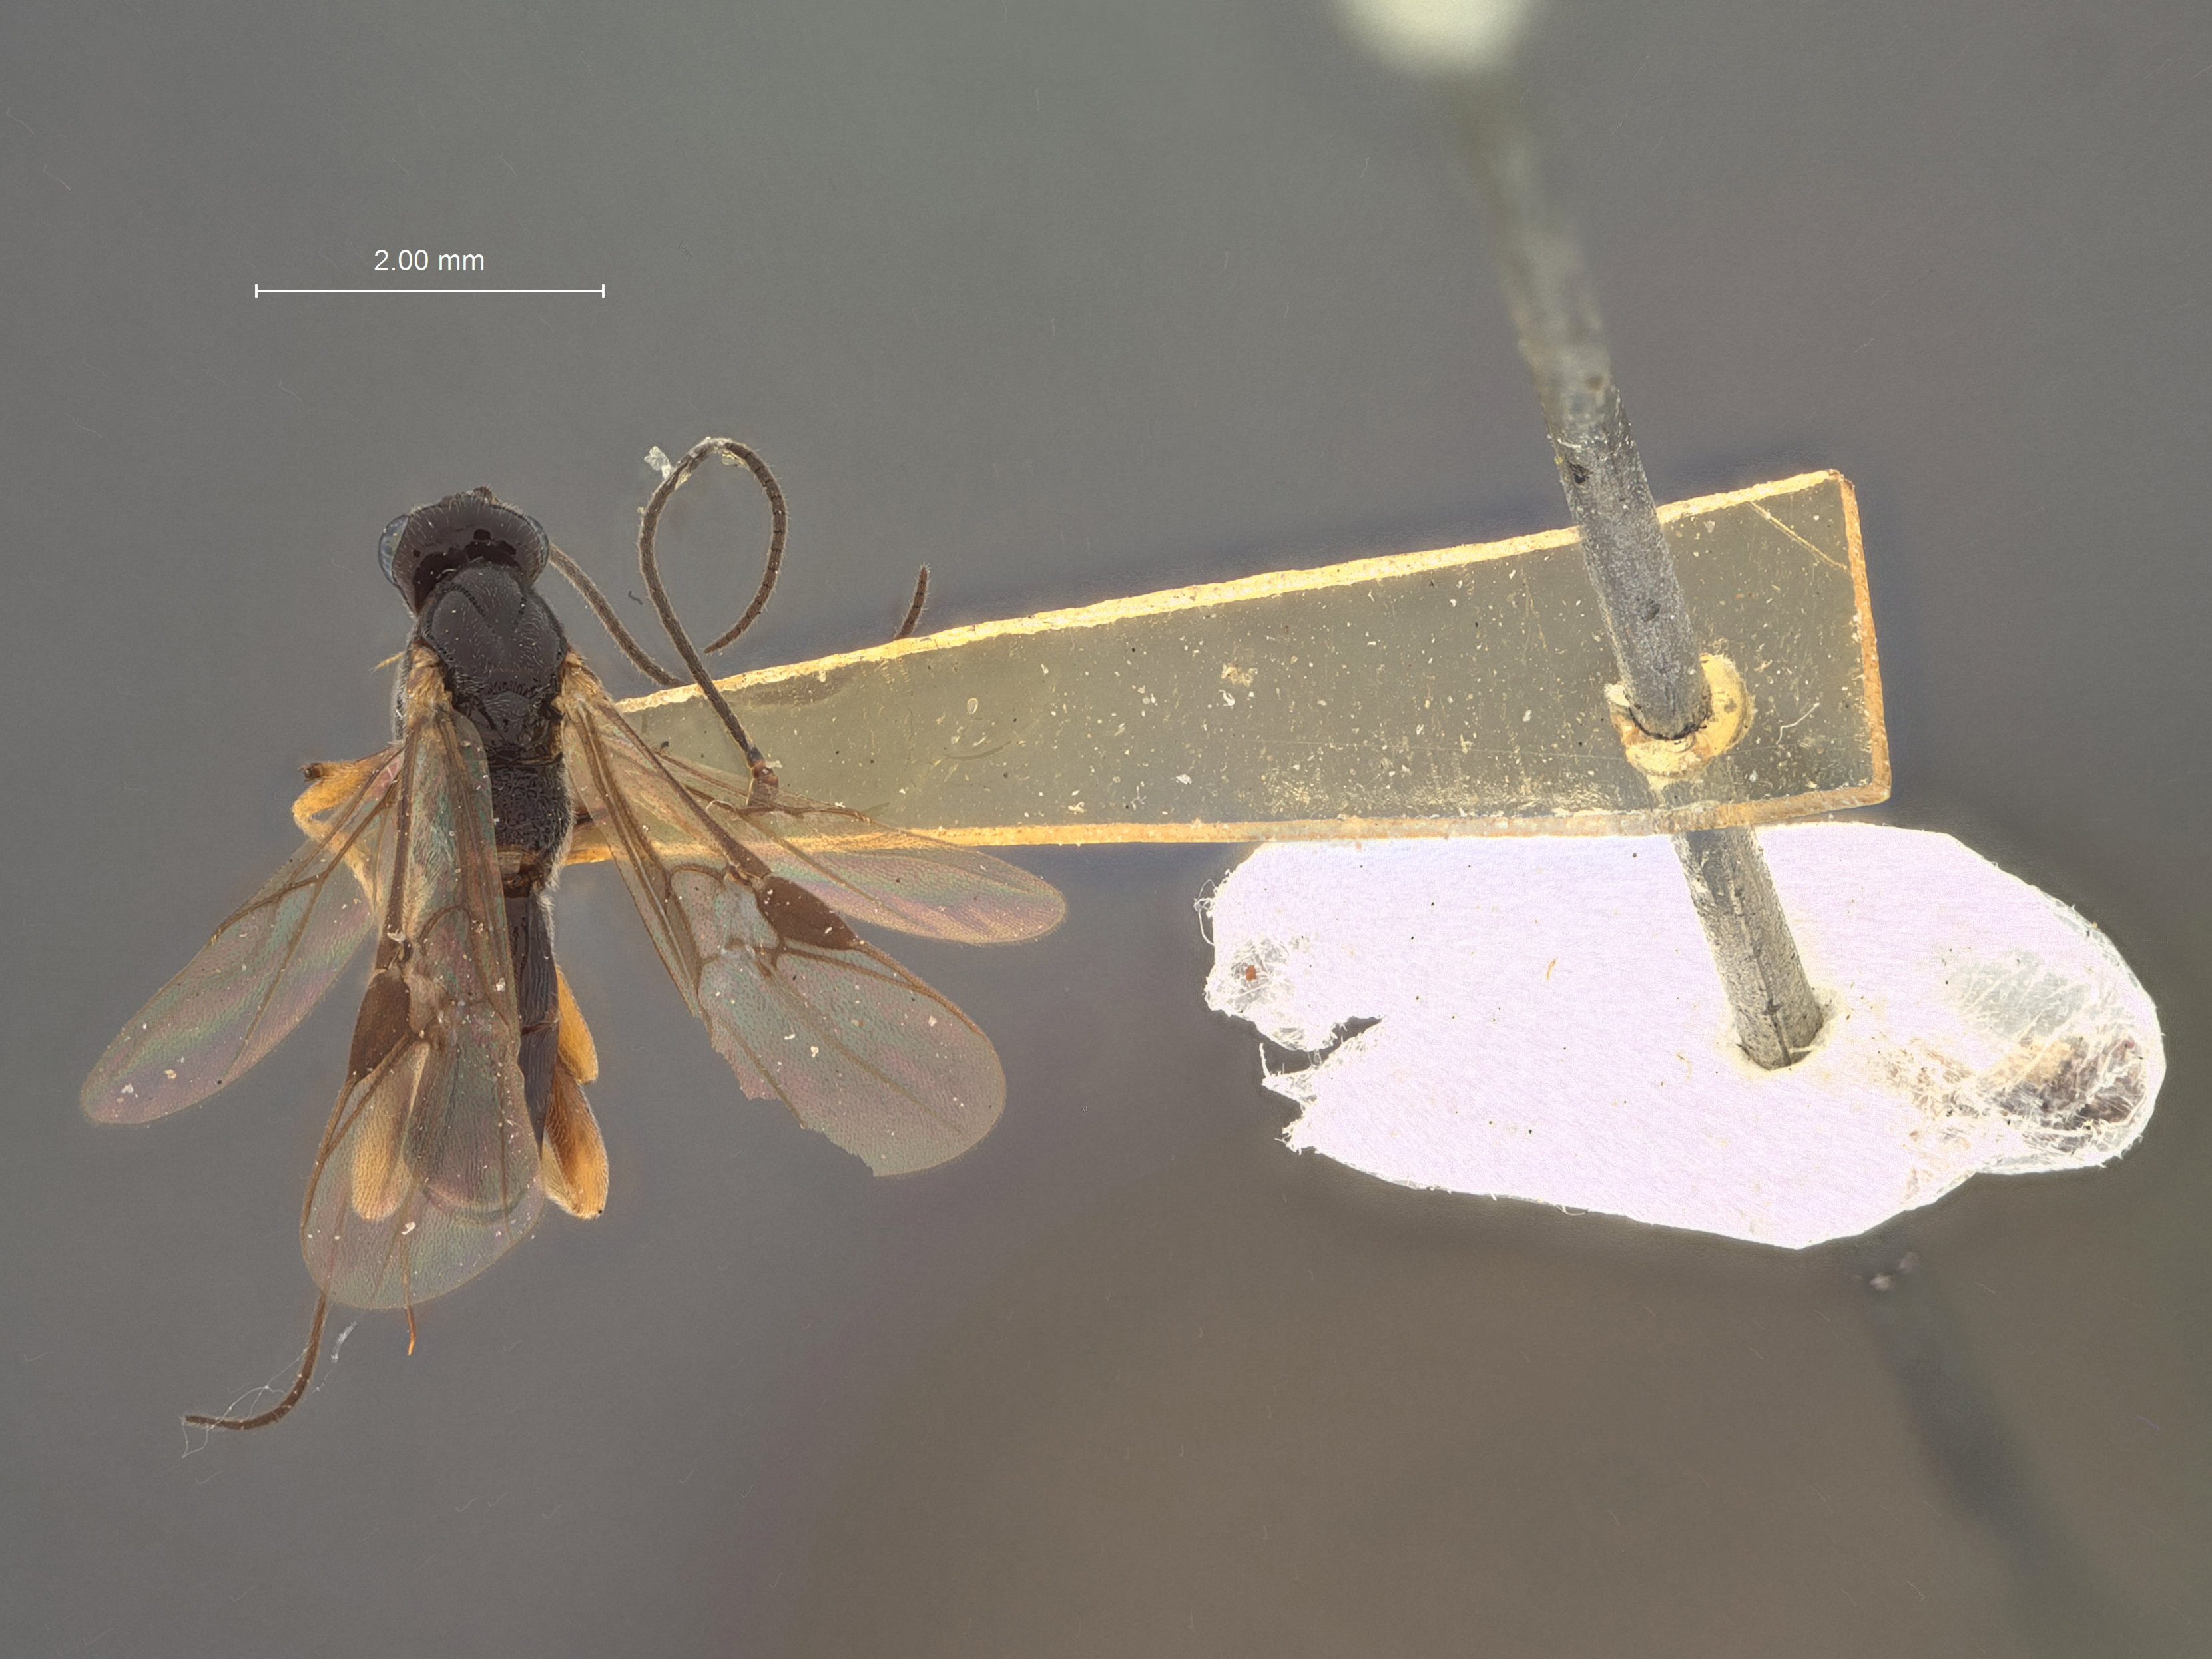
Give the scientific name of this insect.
Bassus diversus
